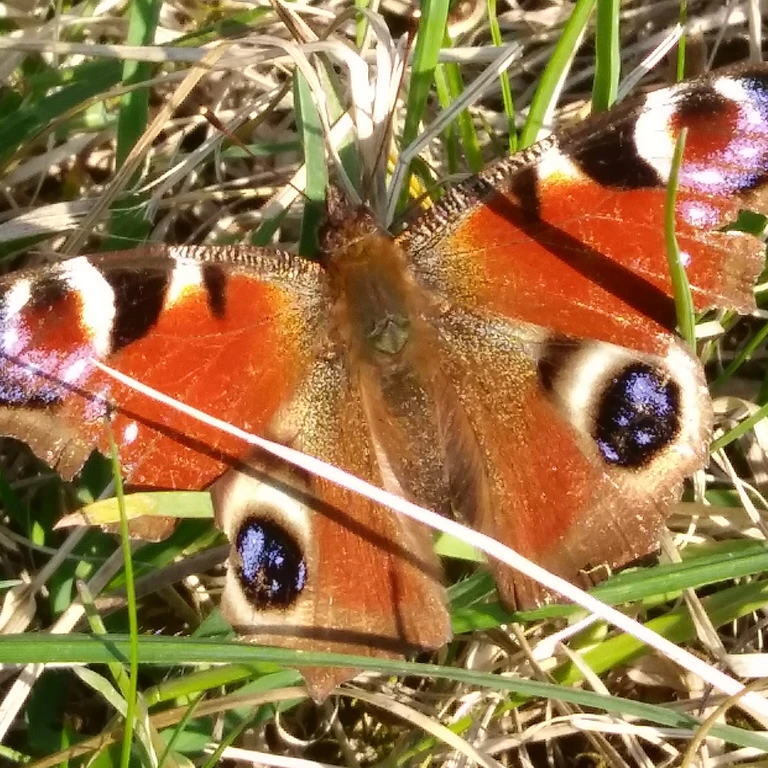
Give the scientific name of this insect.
Aglais io
